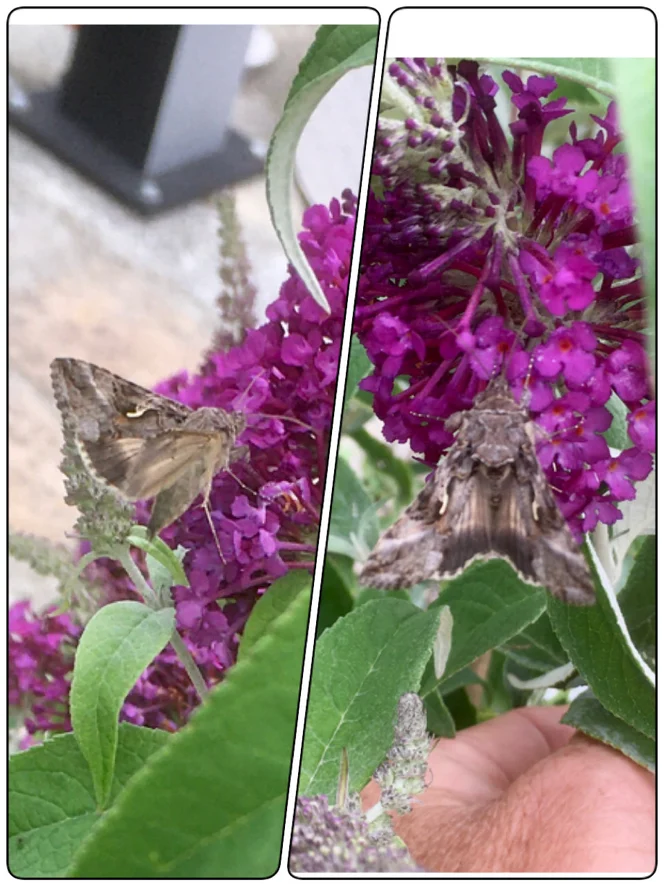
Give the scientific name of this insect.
Autographa gamma
